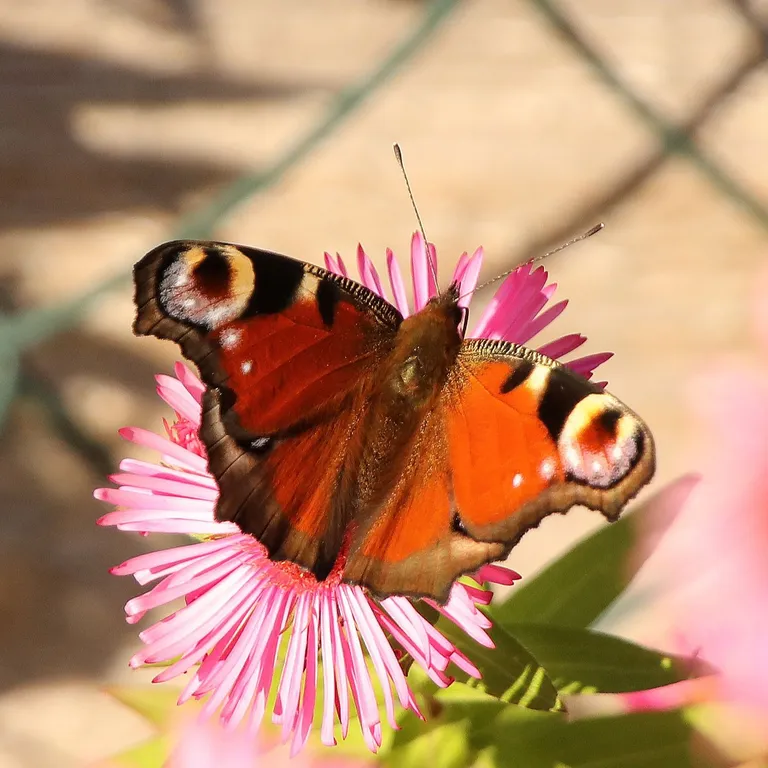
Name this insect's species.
Aglais io
